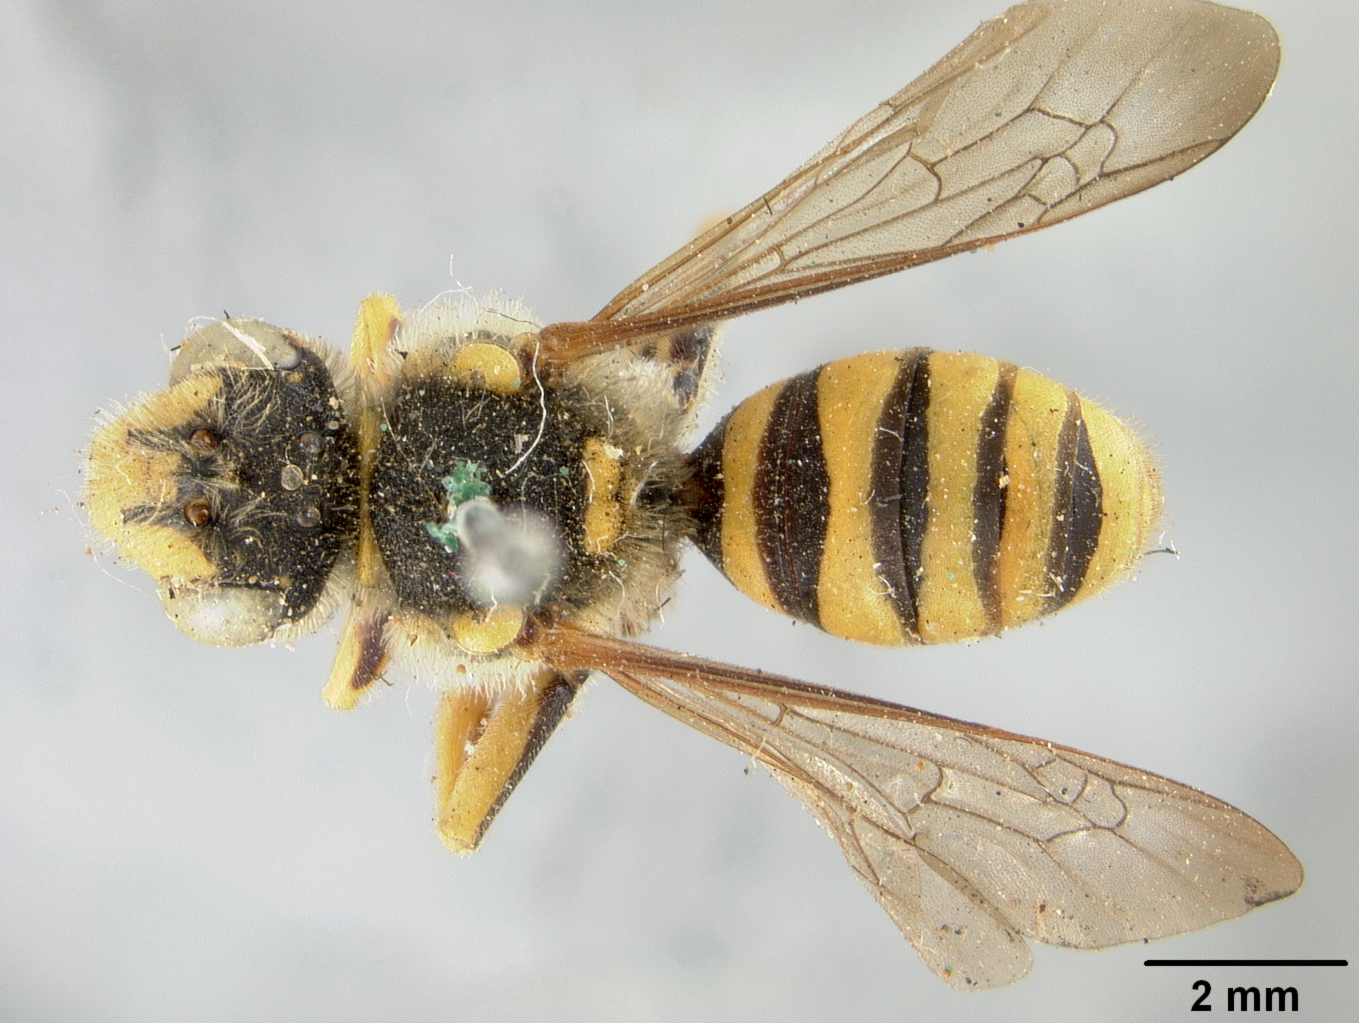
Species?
Megarhimus hypoptes (also Nomada edwardsii)
